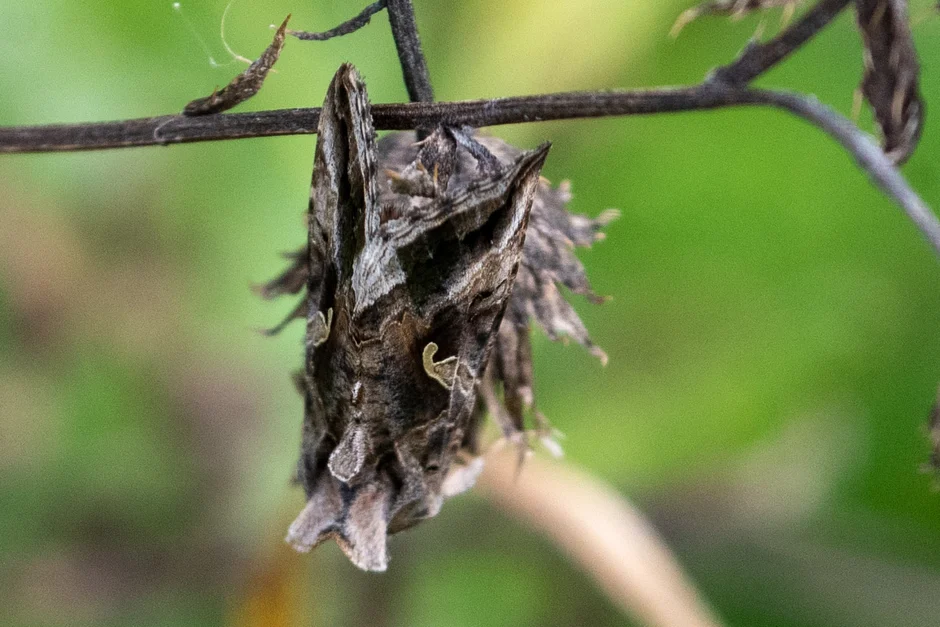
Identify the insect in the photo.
Autographa gamma
